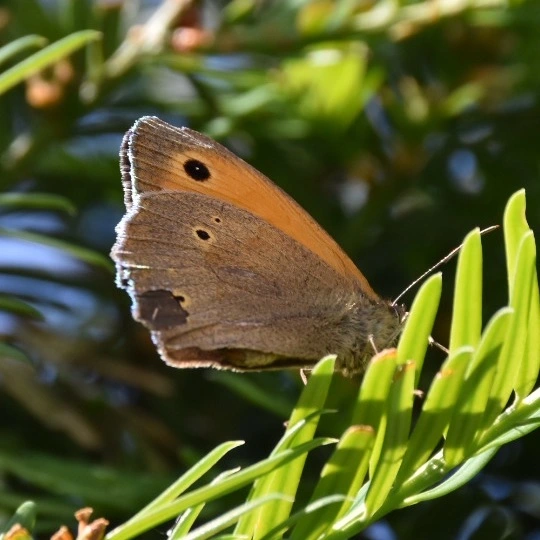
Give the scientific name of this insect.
Maniola jurtina
